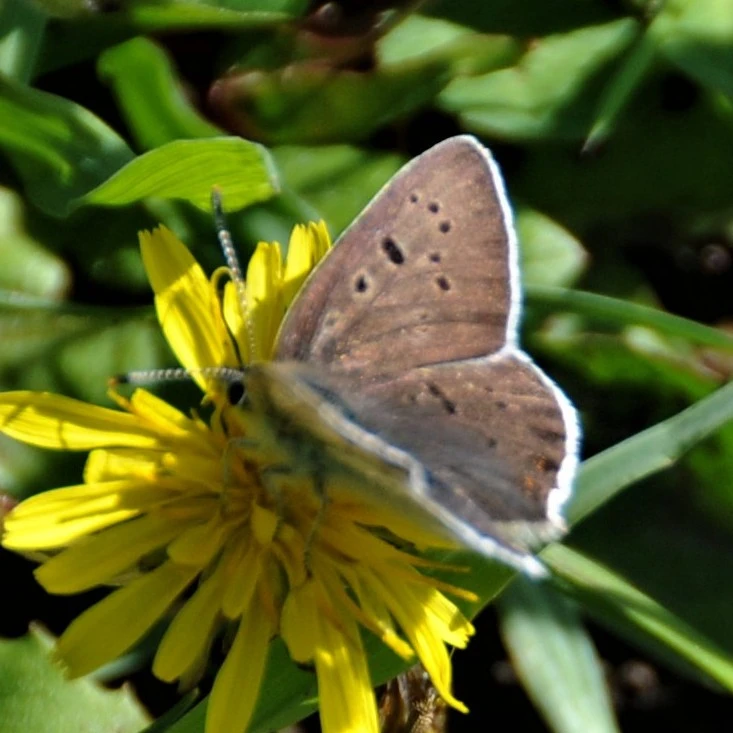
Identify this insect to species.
Lycaena tityrus (also Loweia tityrus)
